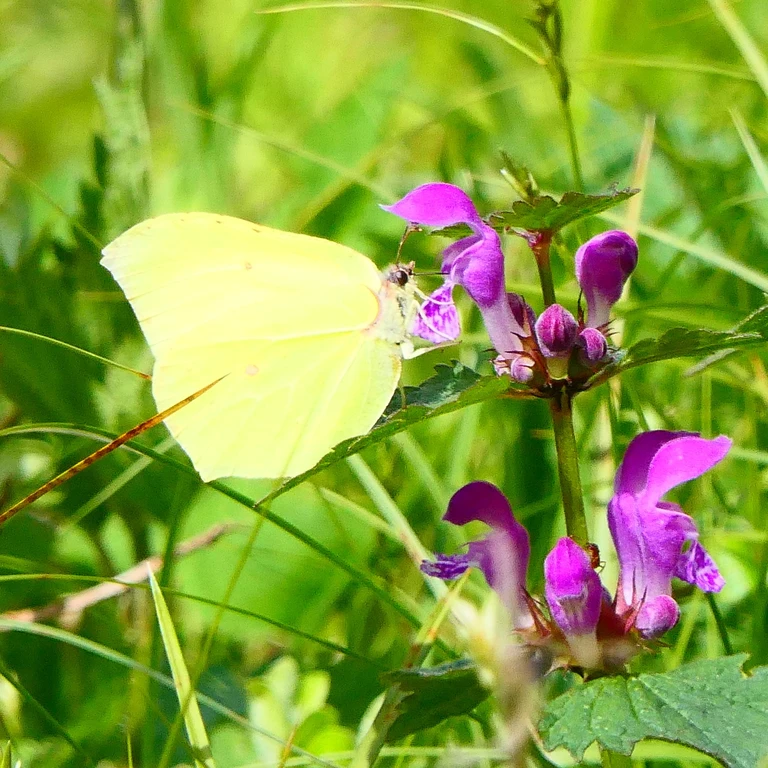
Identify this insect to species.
Gonepteryx rhamni
